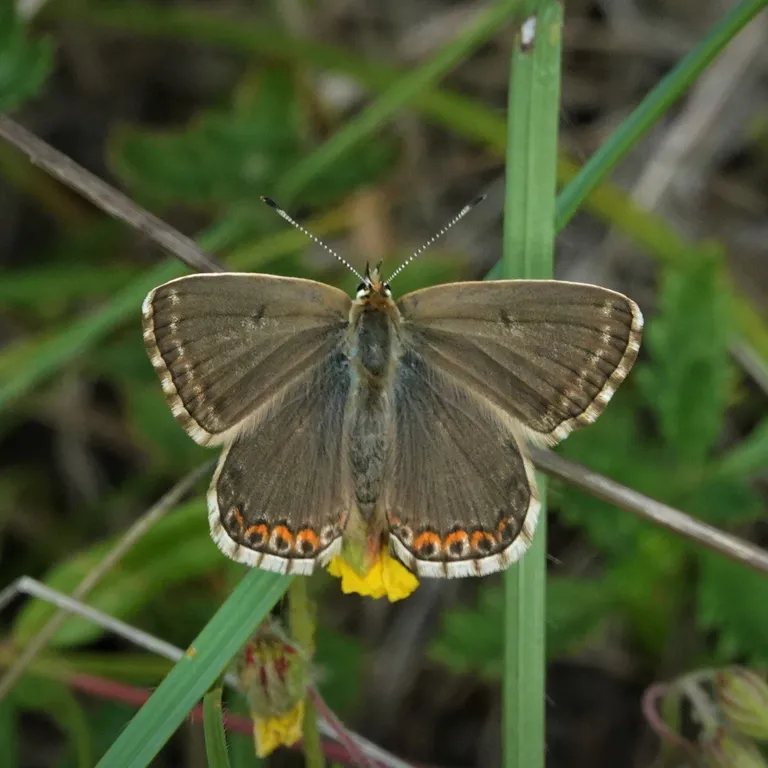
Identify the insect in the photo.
Lysandra coridon
